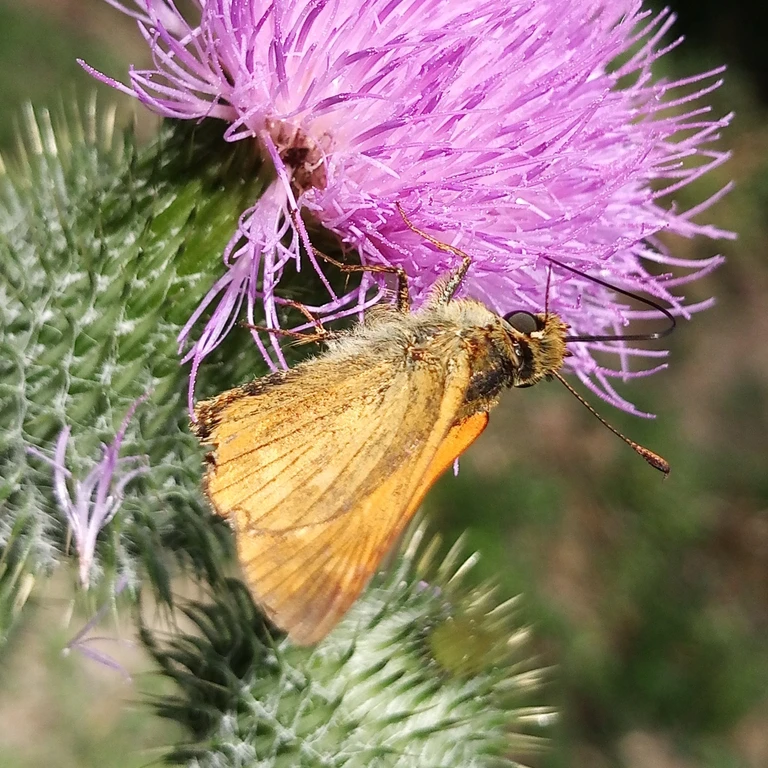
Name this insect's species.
Ochlodes sylvanus (also Ochlodes venata)
